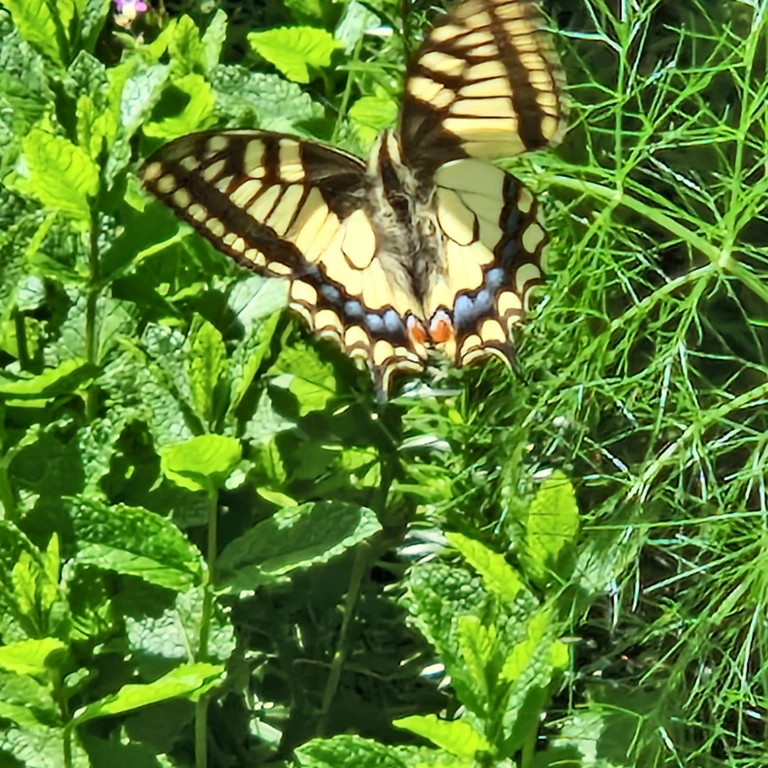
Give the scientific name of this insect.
Papilio machaon
